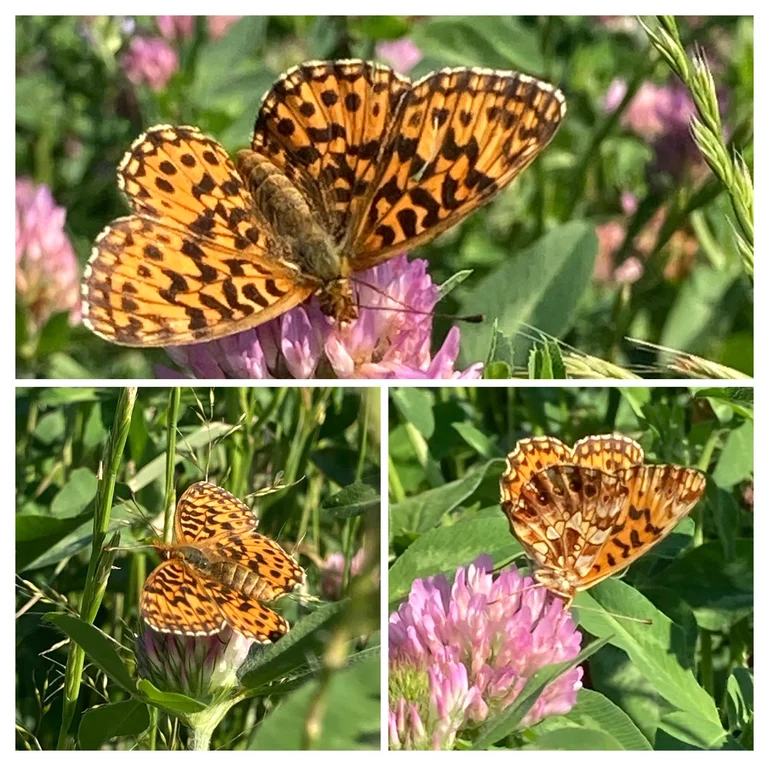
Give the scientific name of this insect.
Boloria dia
